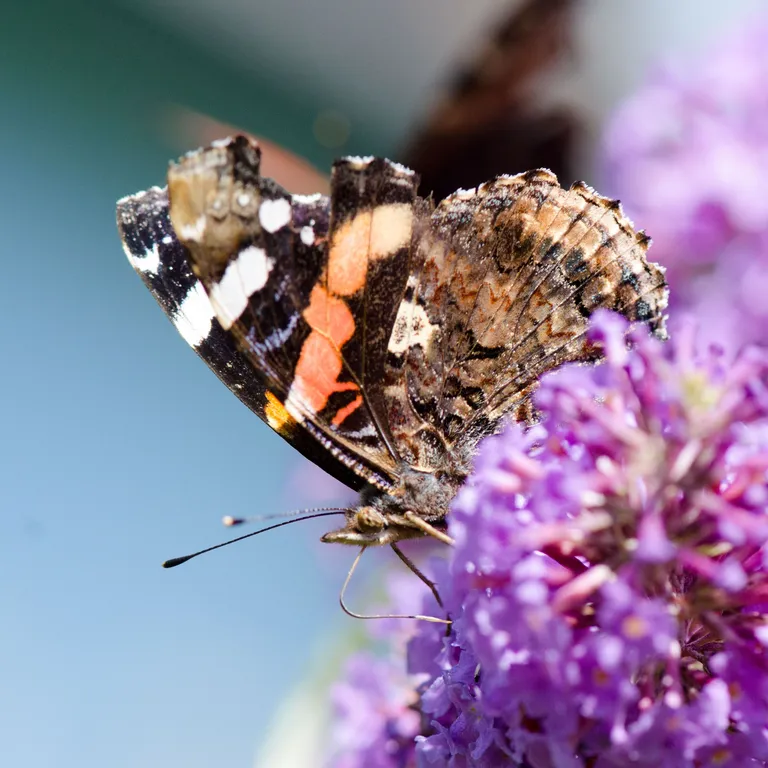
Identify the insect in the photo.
Vanessa atalanta
